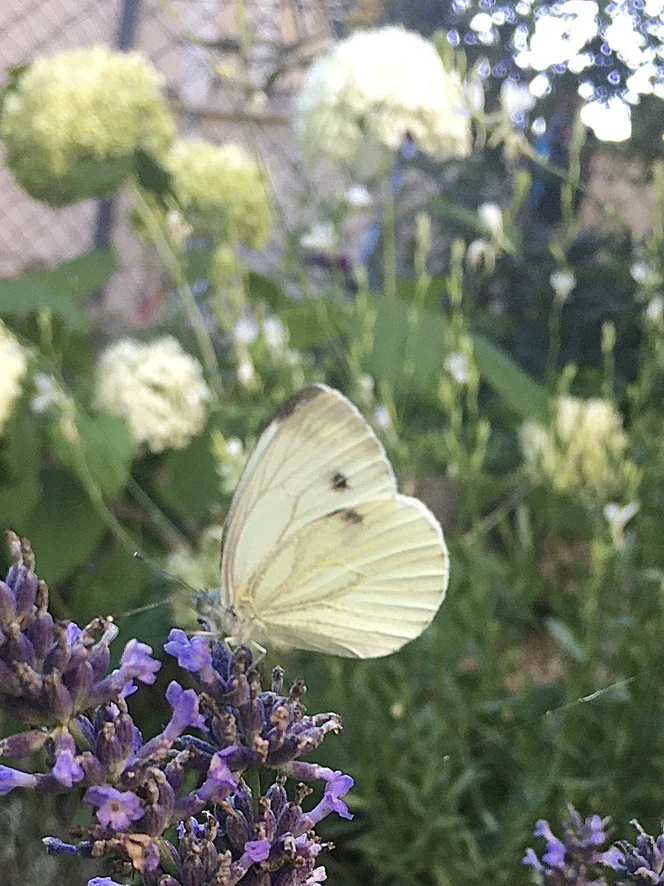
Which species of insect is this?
Pieris napi
